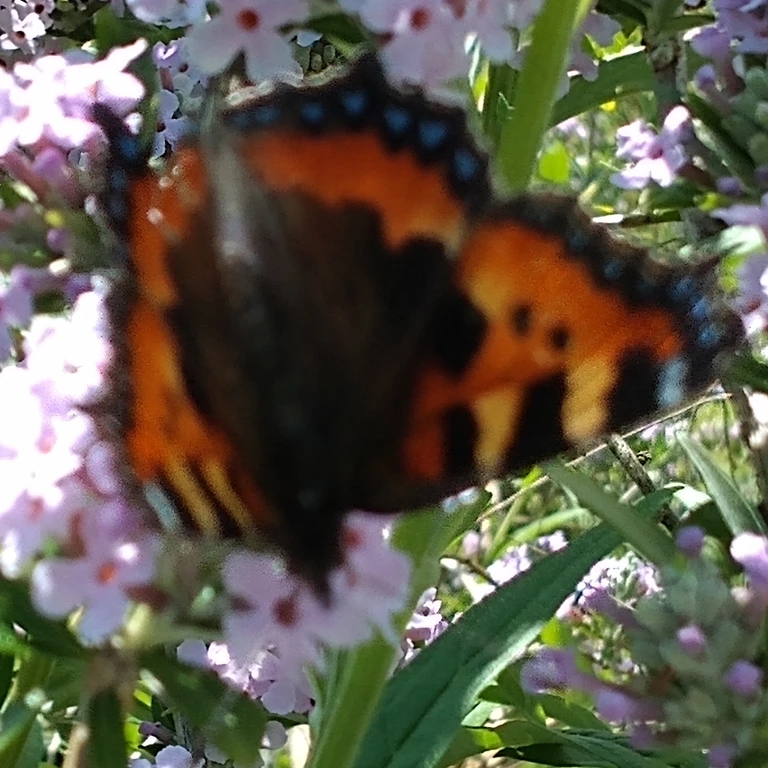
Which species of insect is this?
Aglais urticae
